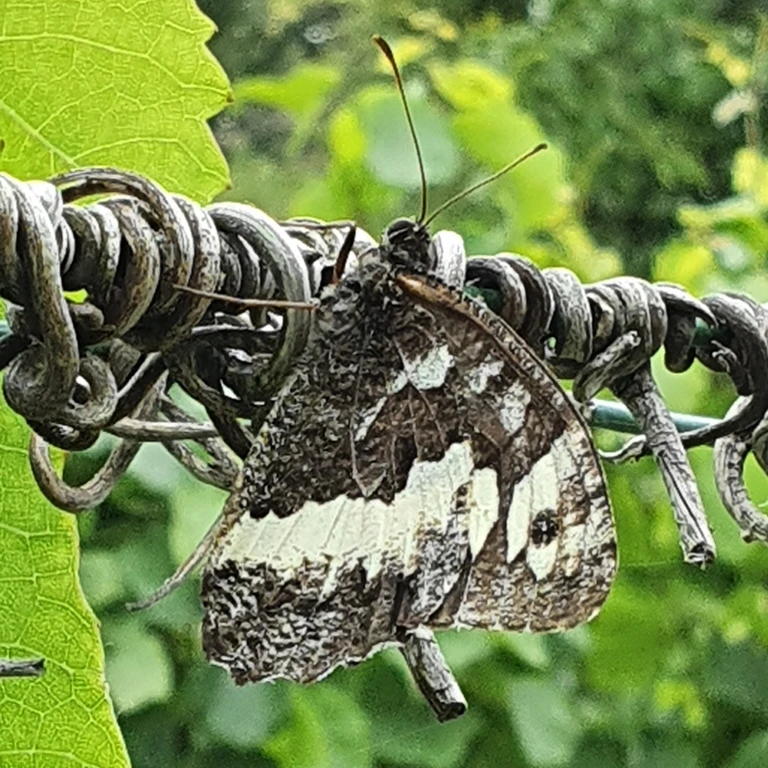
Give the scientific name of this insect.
Brintesia circe
